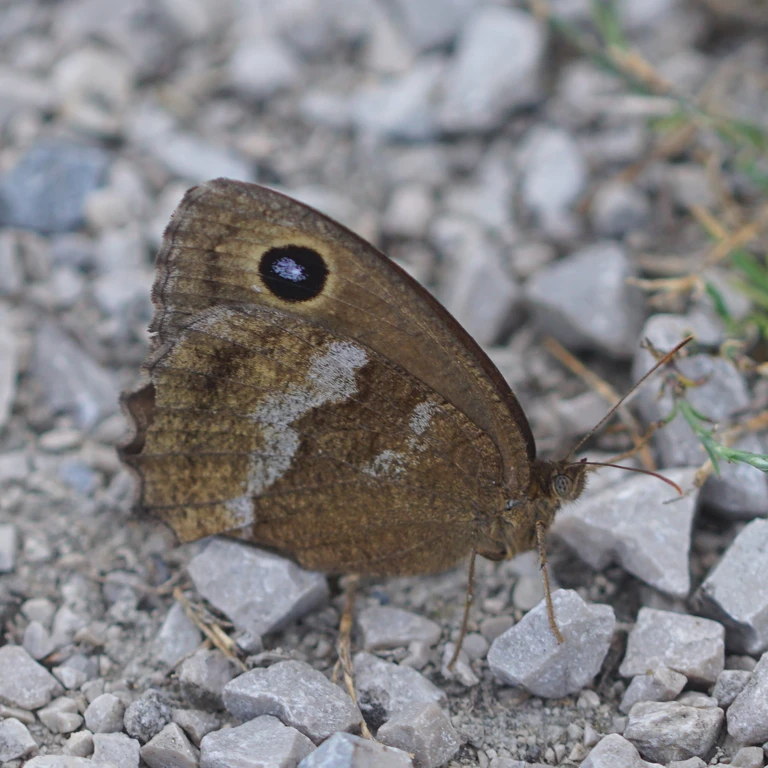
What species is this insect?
Minois dryas
